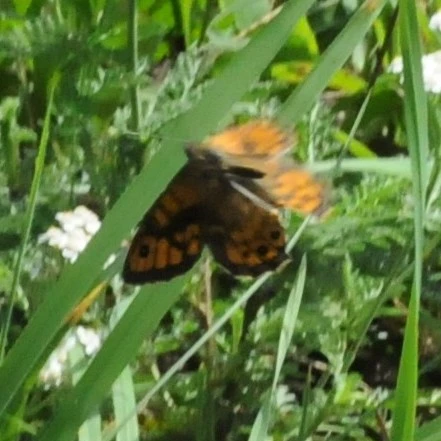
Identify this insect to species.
Lasiommata megera (also Pararge megera)
